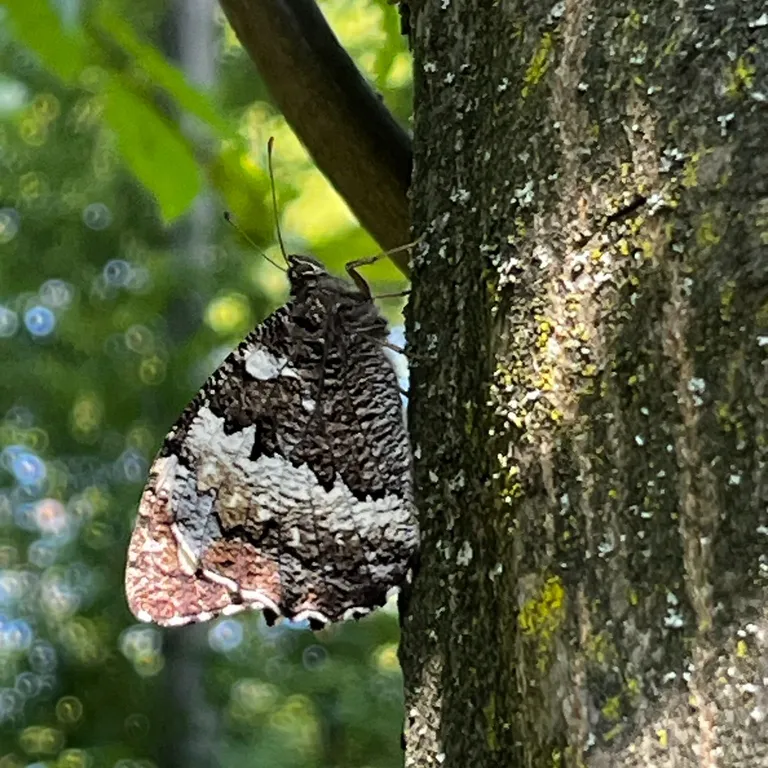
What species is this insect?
Brintesia circe
